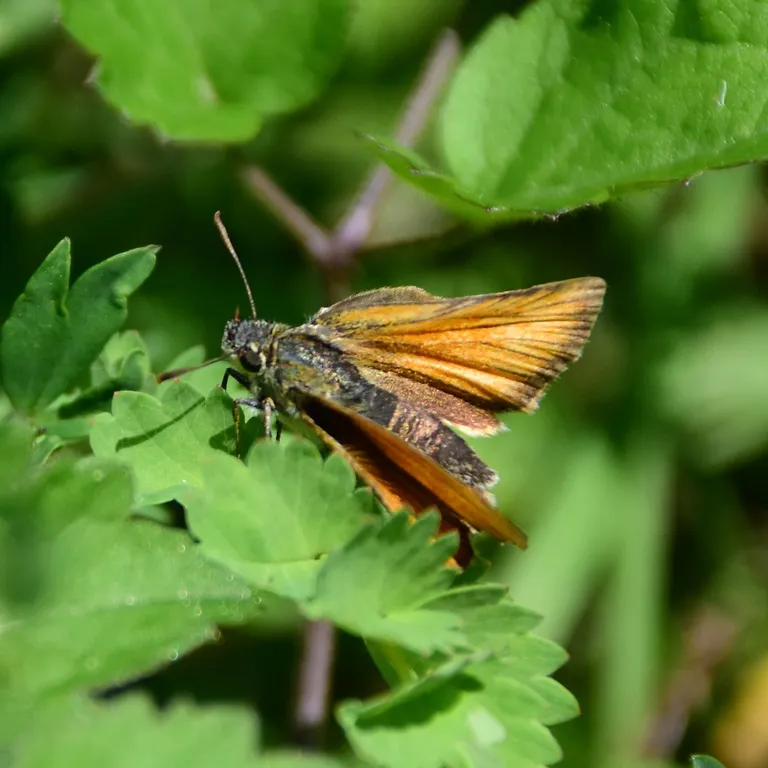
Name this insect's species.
Thymelicus sylvestris
